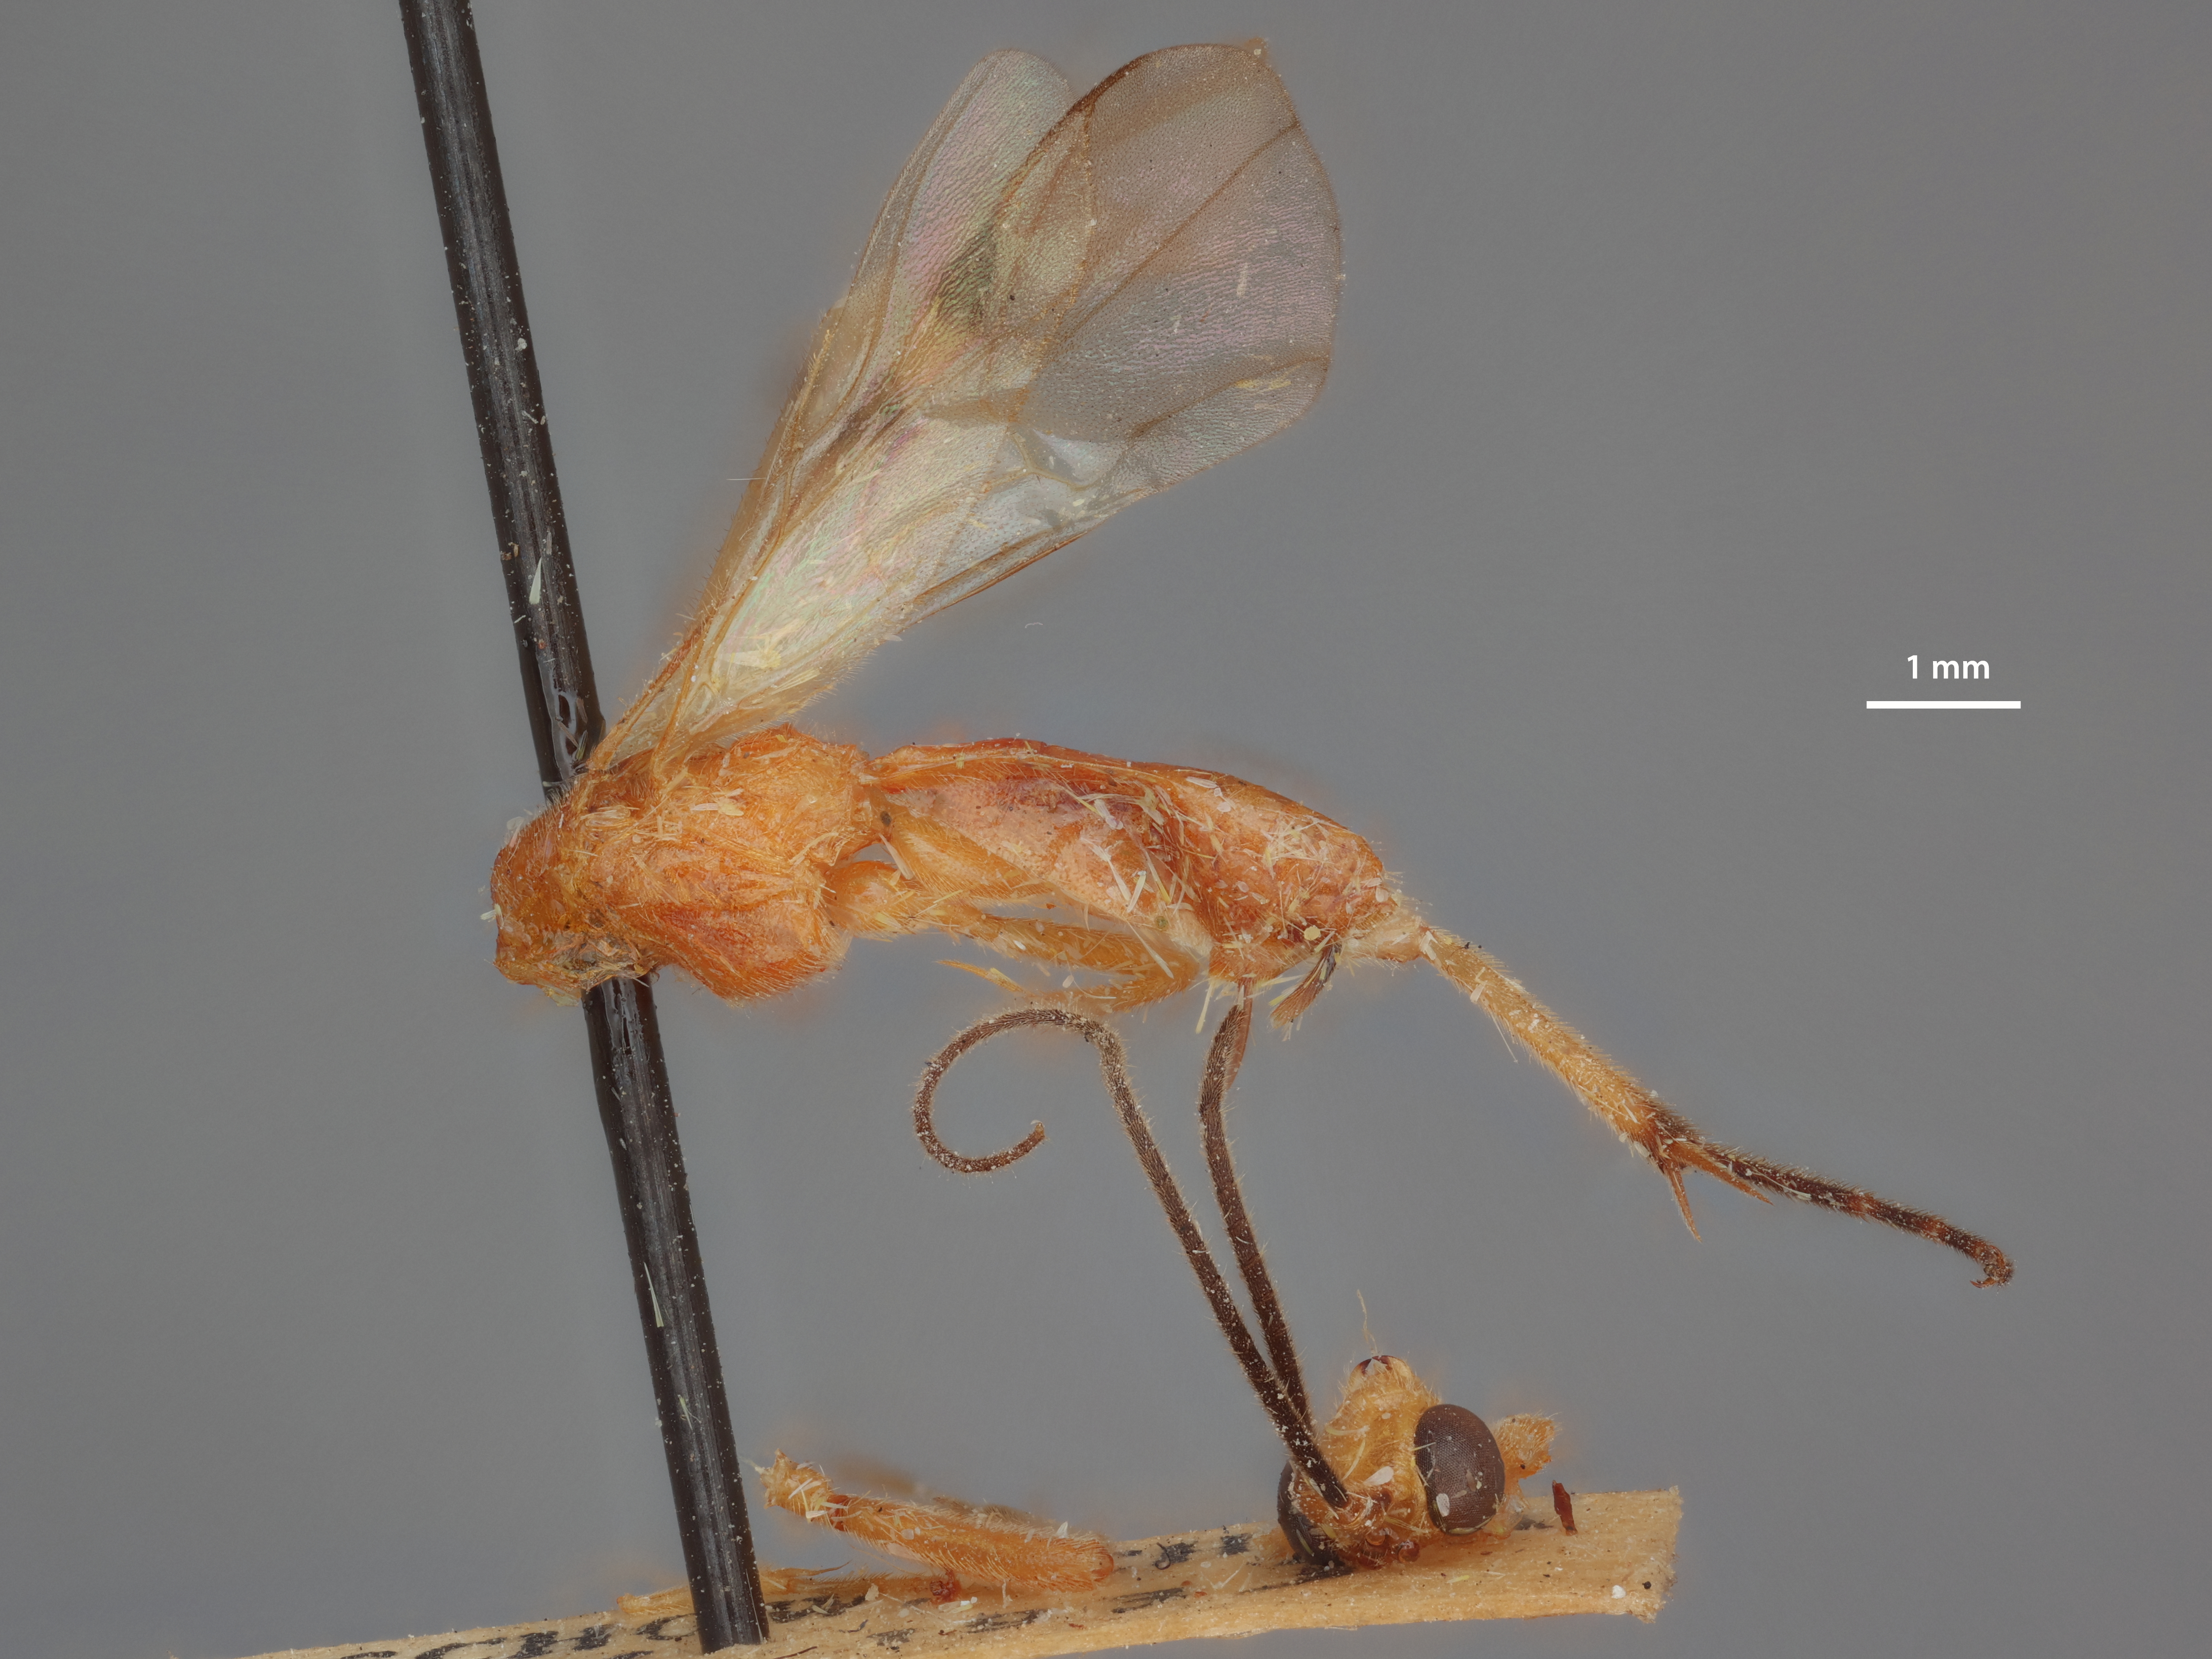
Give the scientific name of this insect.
Zelomorpha angostura
